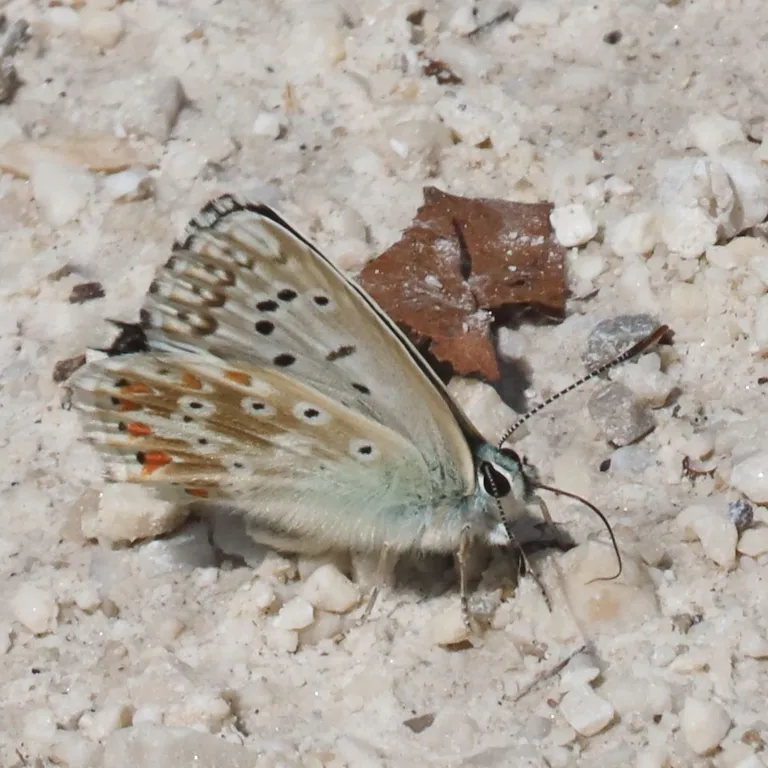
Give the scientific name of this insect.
Lysandra coridon
